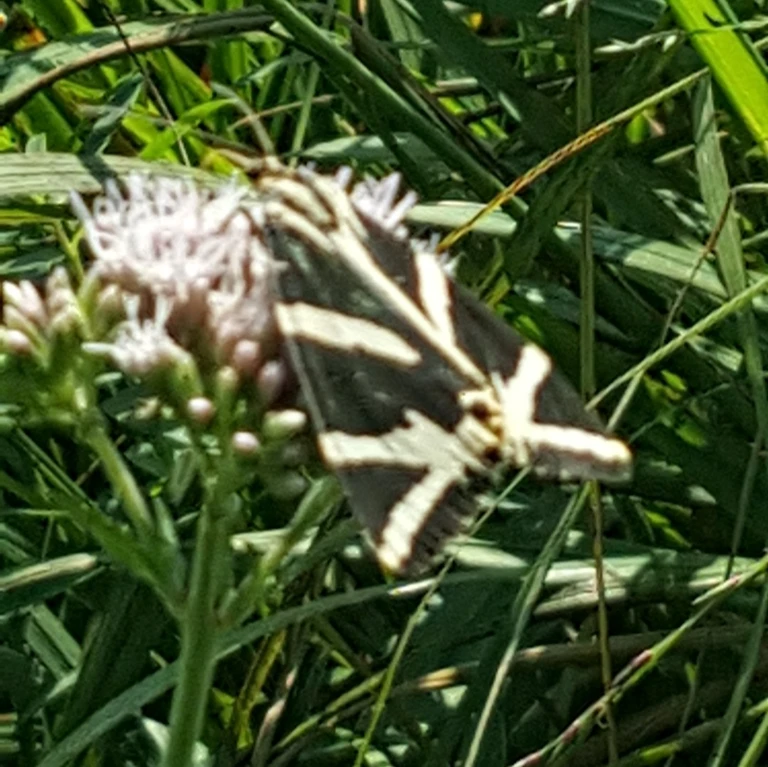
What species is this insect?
Euplagia quadripunctaria
